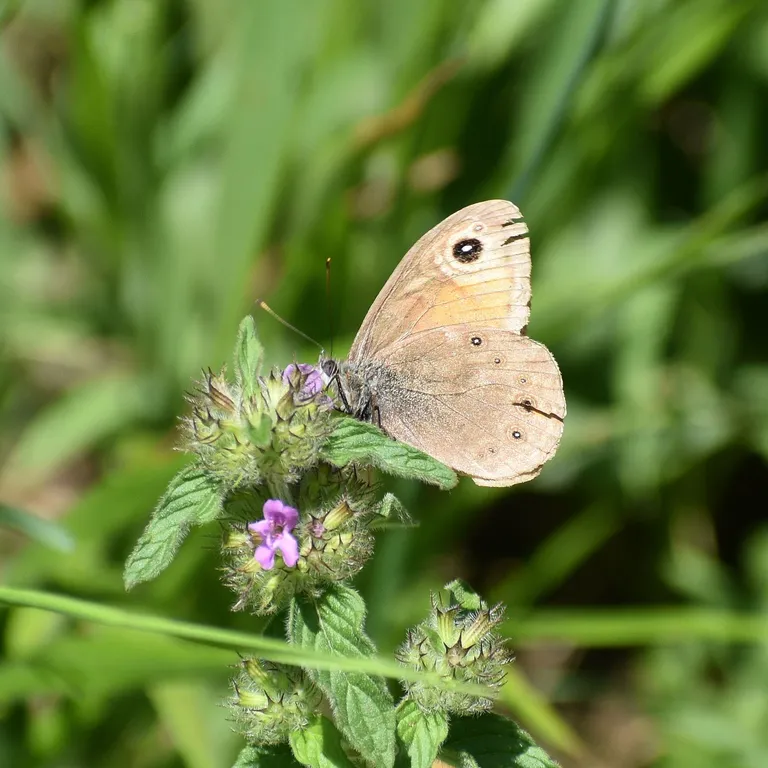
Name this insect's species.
Lasiommata maera (also Pararge maera)
